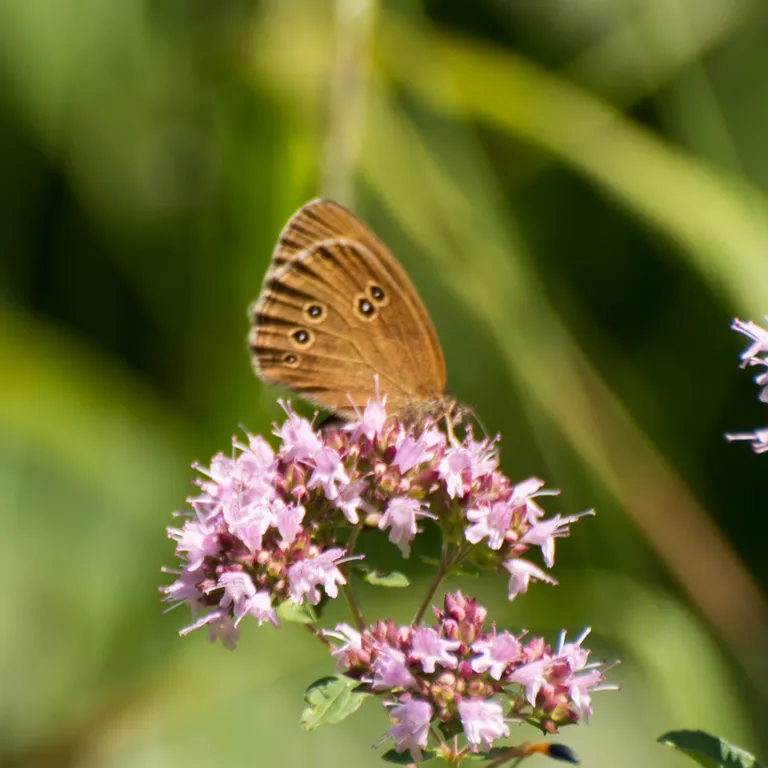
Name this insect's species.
Aphantopus hyperantus
